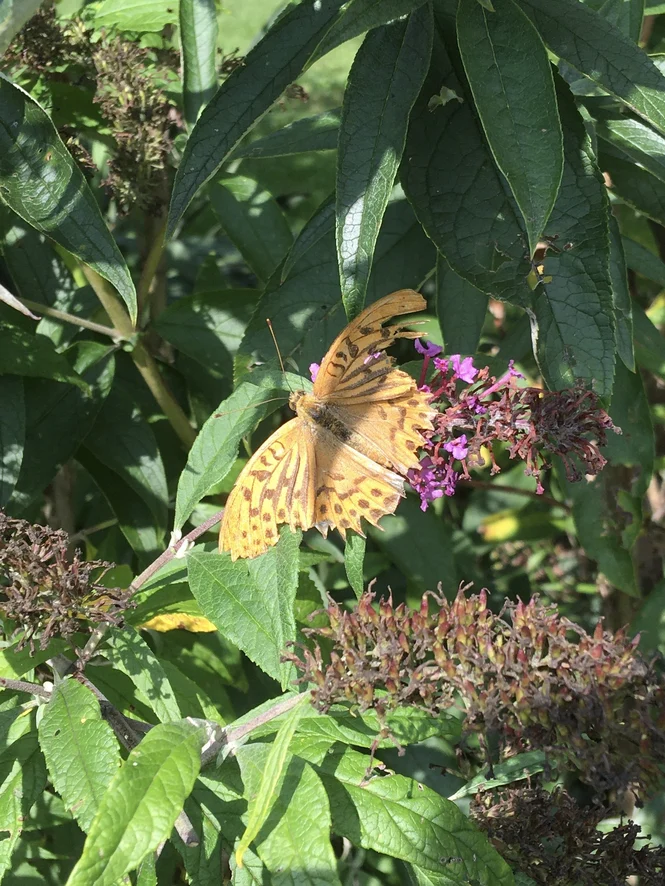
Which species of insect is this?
Argynnis paphia
